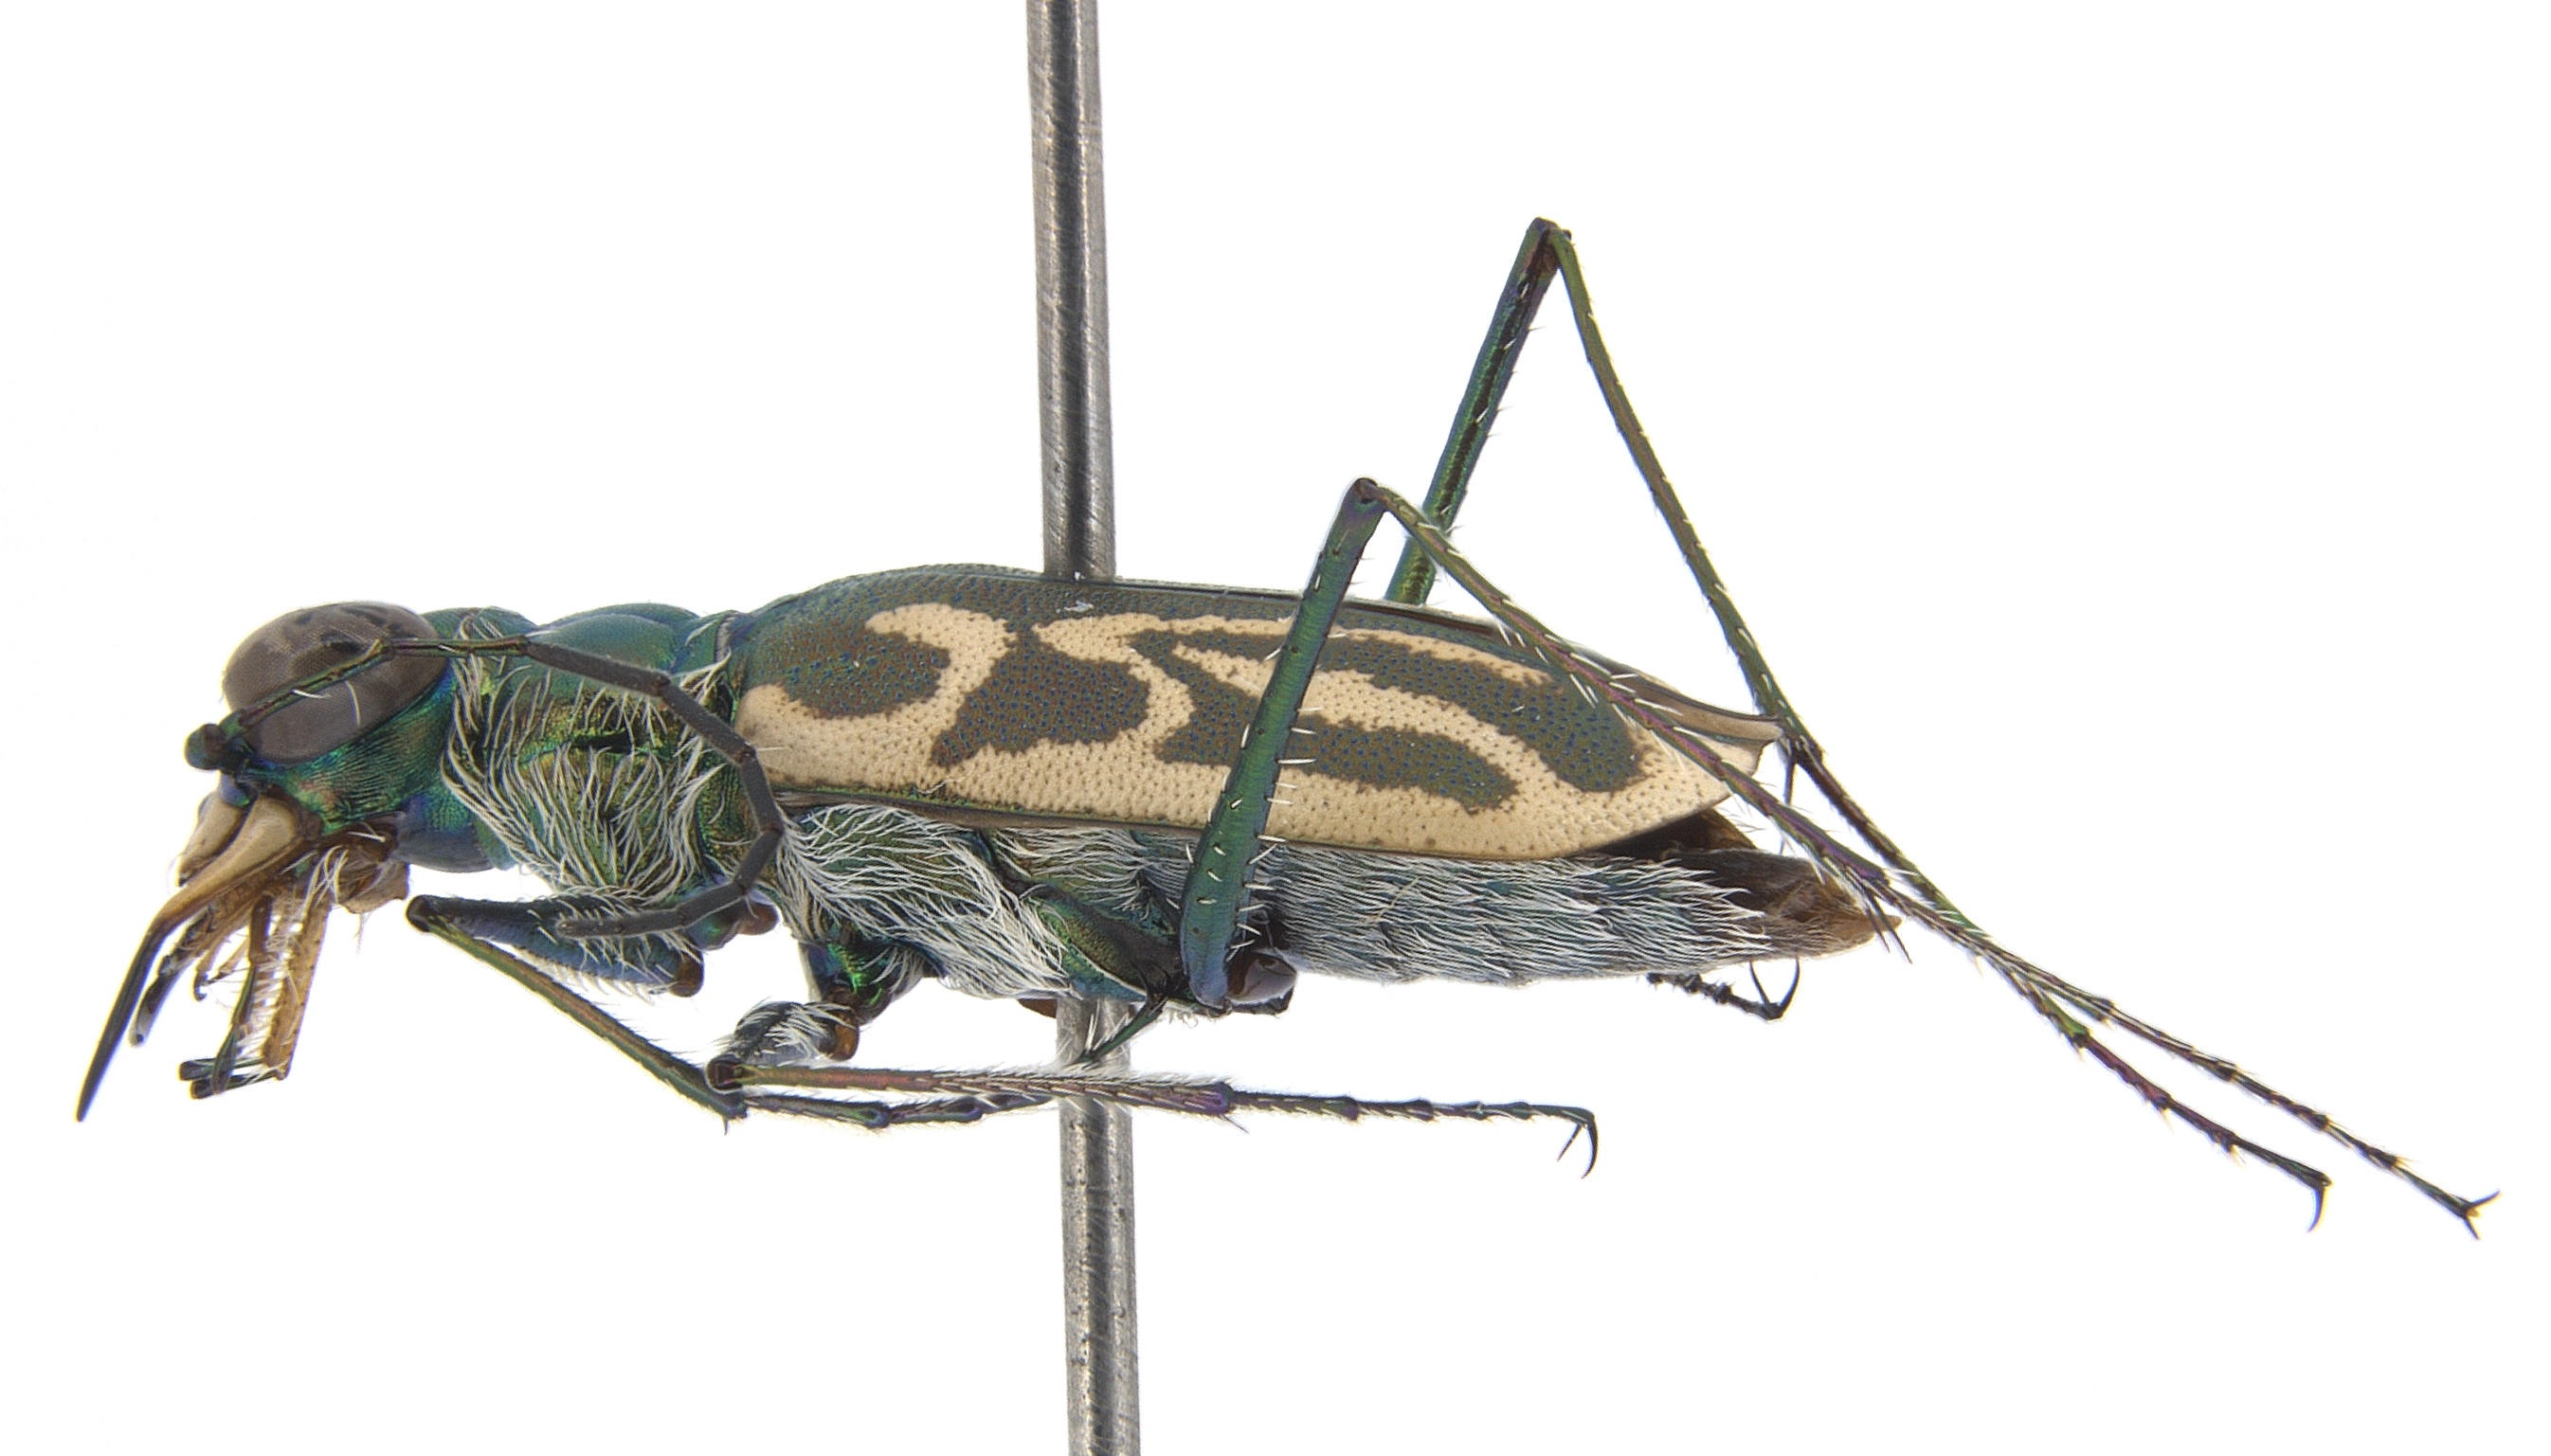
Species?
Habroscelimorpha gabbii
